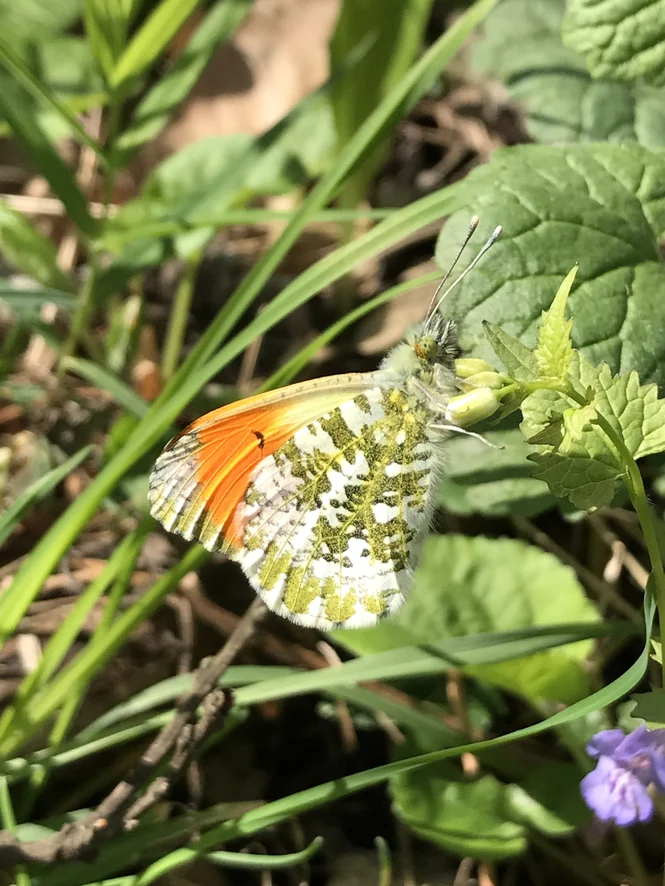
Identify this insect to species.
Anthocharis cardamines
